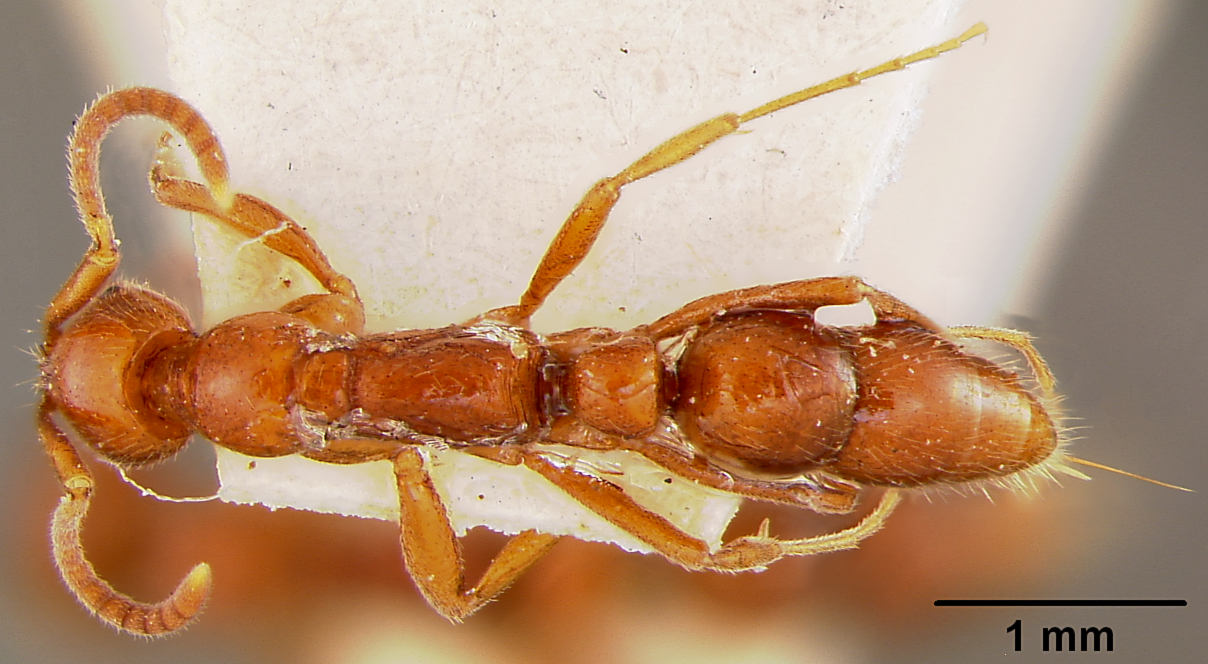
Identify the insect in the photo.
Leptogenys piroskae
